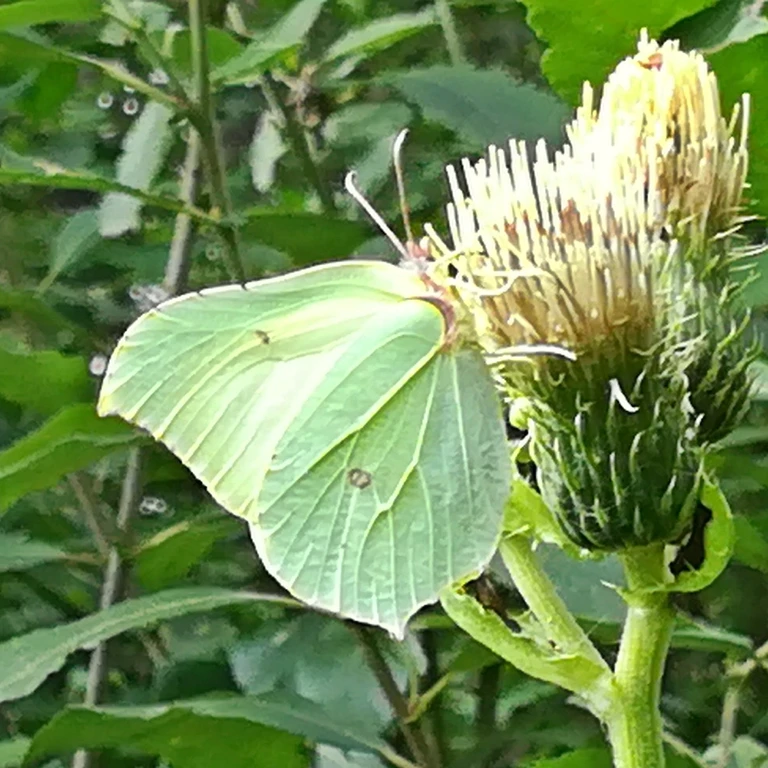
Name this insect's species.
Gonepteryx rhamni
